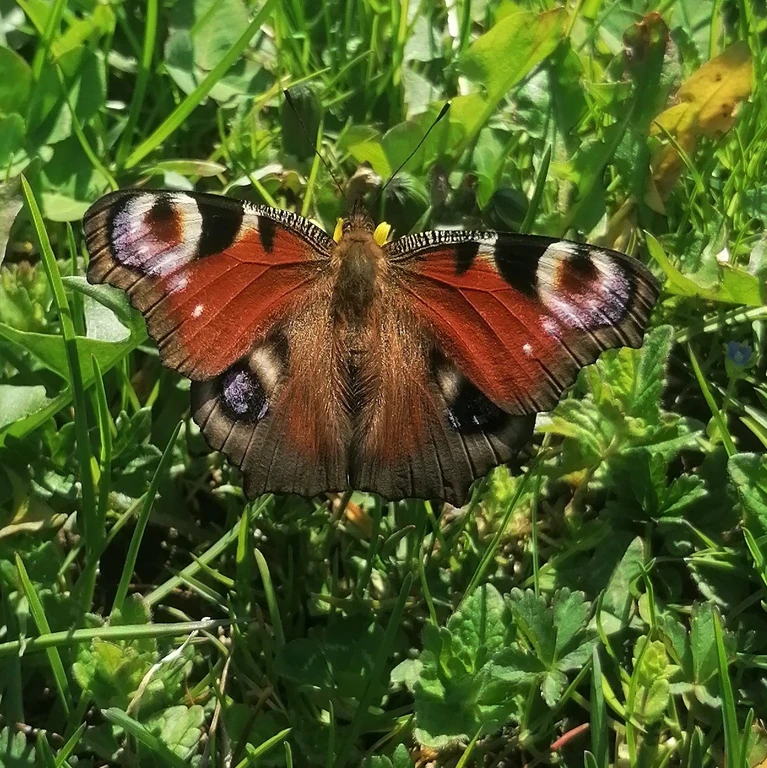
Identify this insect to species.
Aglais io
